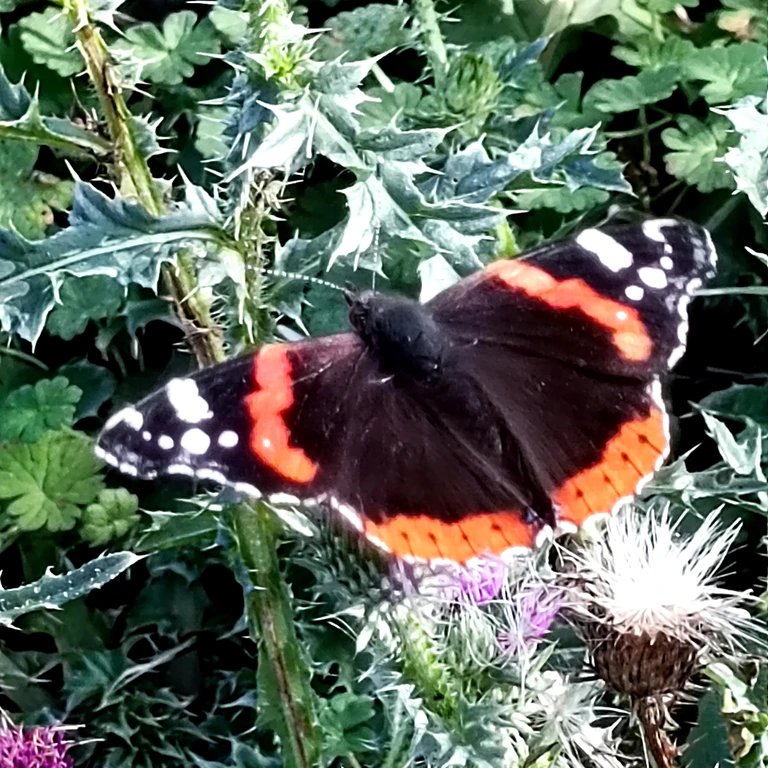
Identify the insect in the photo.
Vanessa atalanta
